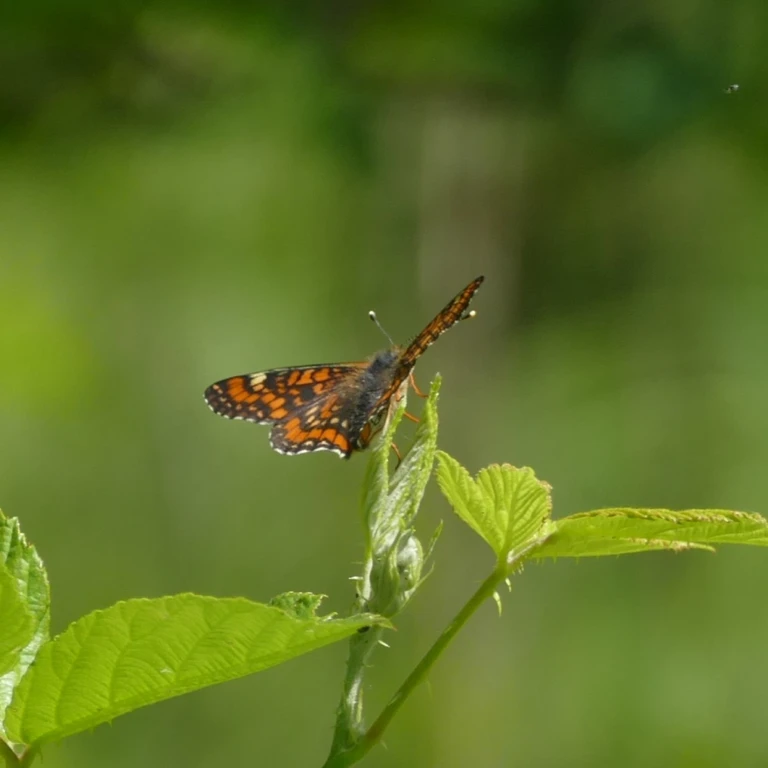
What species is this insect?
Euphydryas maturna
